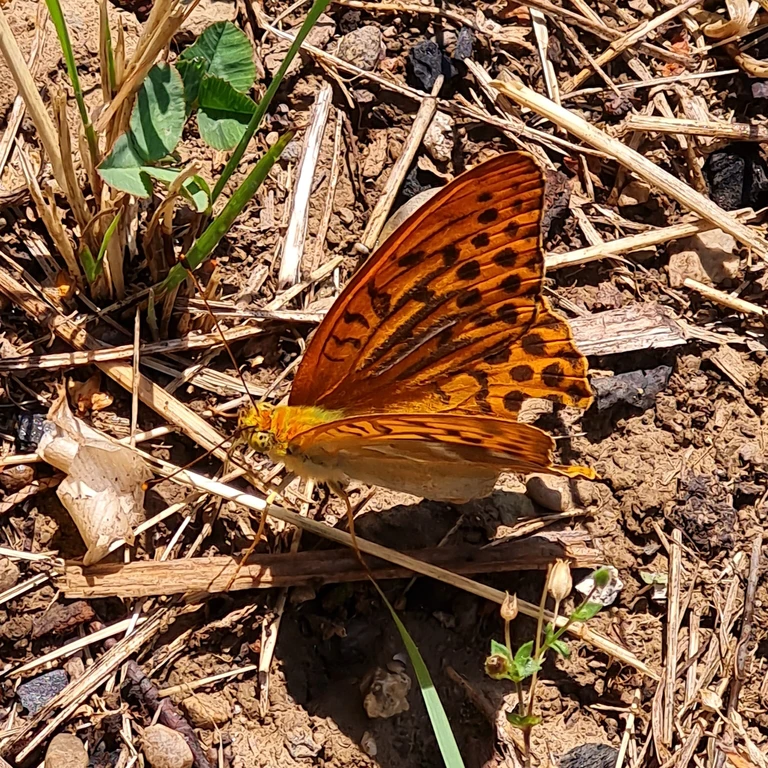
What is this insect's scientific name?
Argynnis paphia
